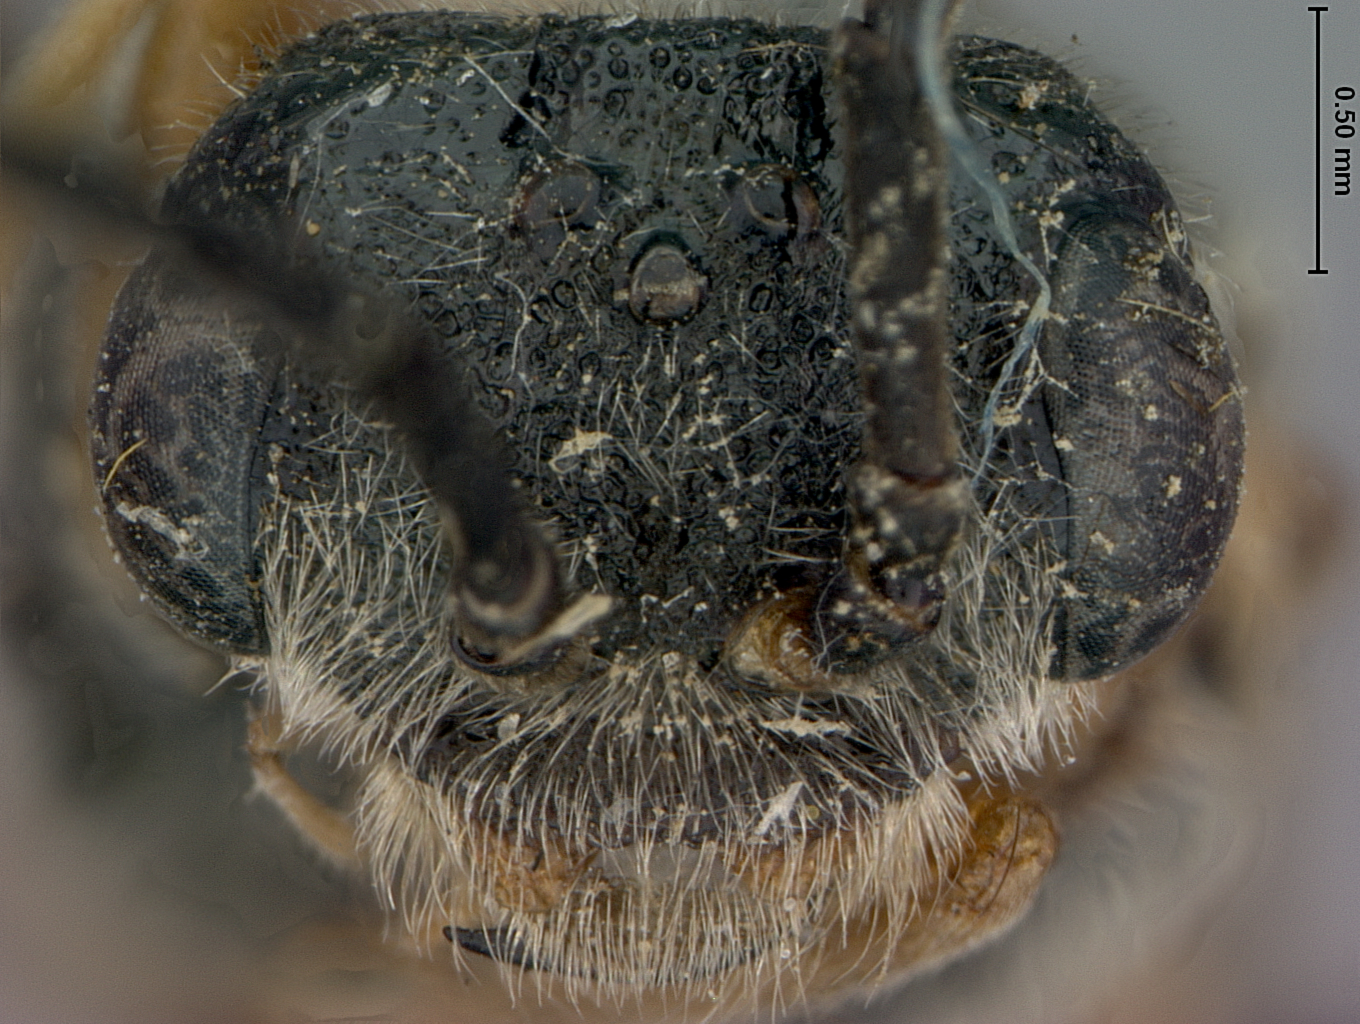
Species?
Dolerus insulicola
